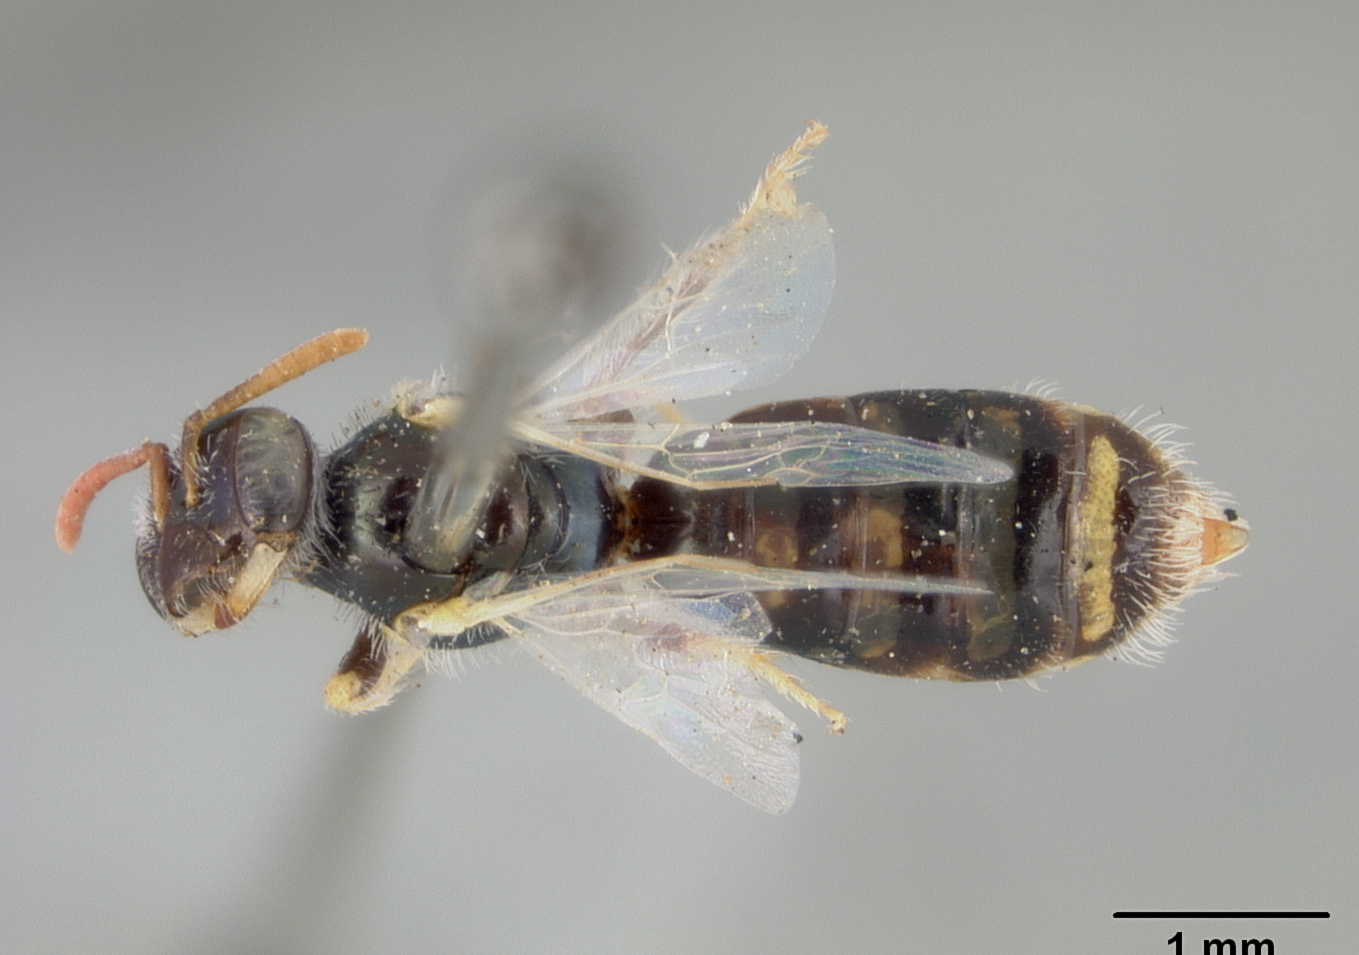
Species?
Perdita colei
